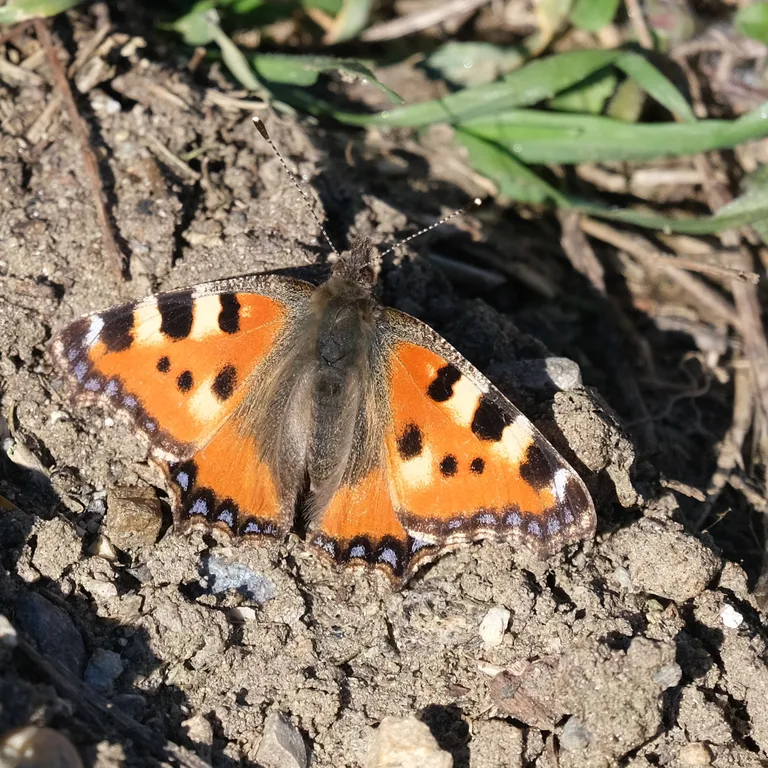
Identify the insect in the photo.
Aglais urticae
